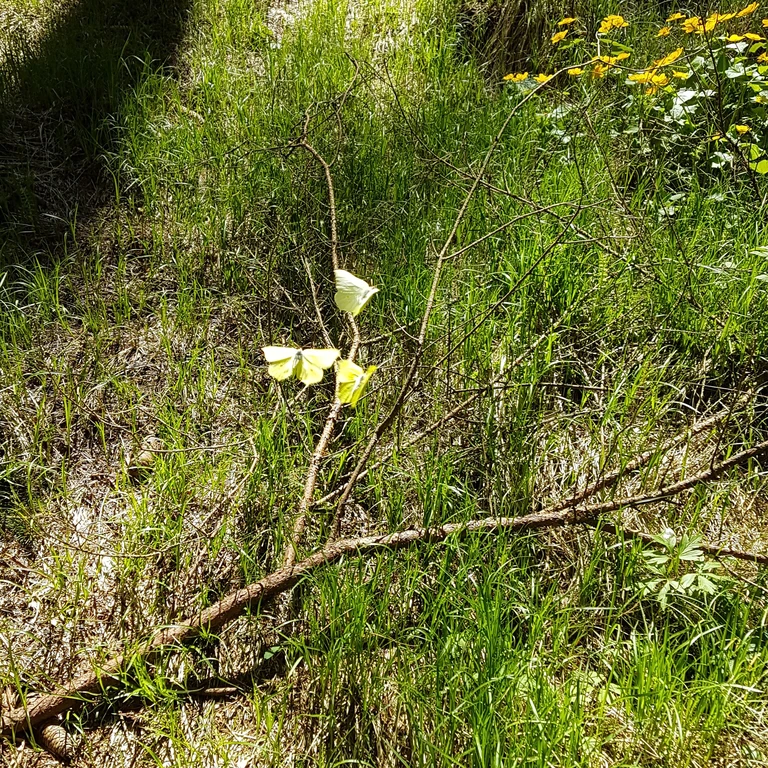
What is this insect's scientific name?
Gonepteryx rhamni
